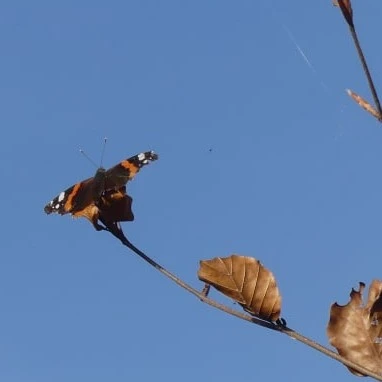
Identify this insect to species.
Vanessa atalanta
